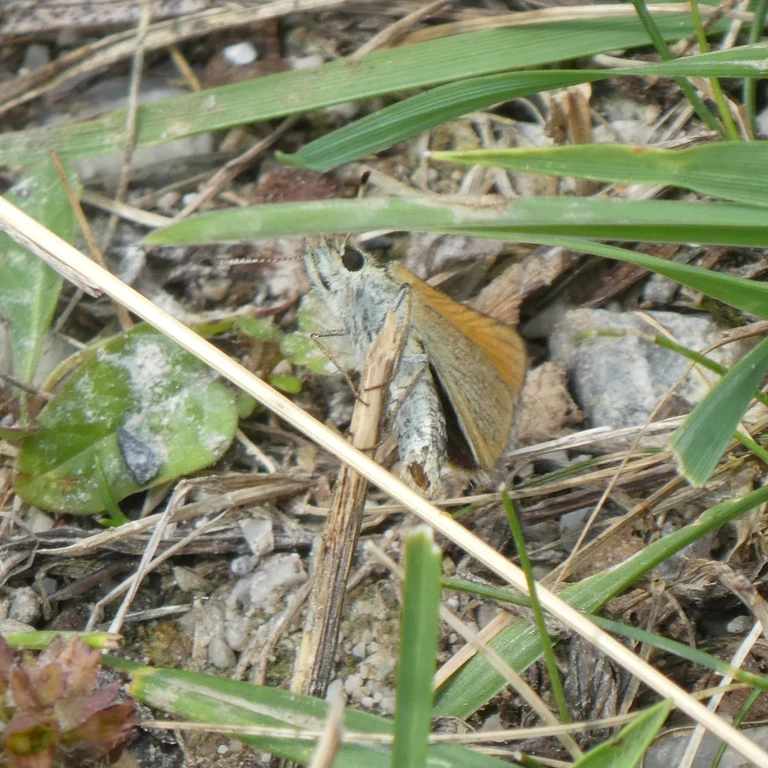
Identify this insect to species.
Thymelicus lineola
